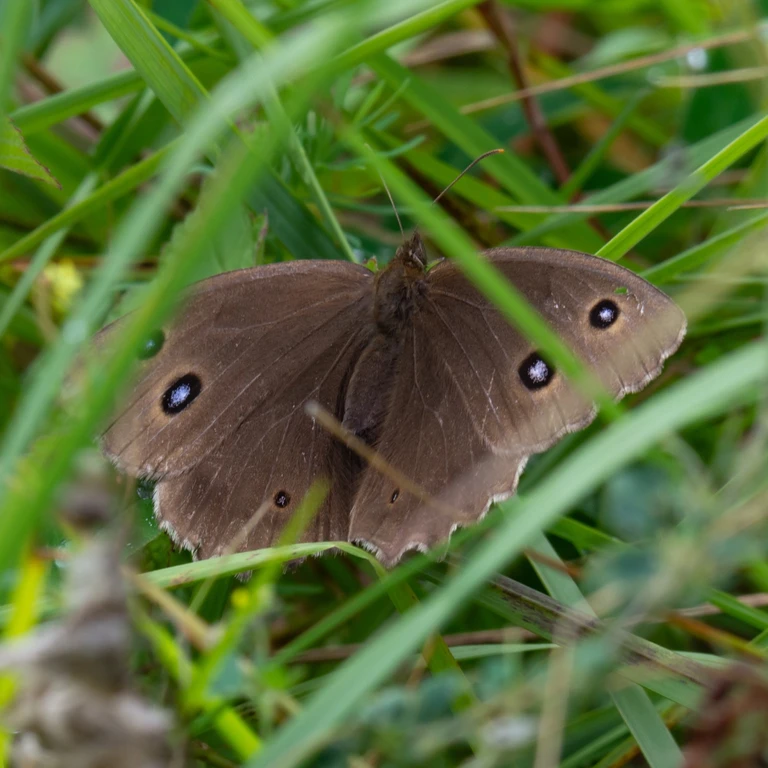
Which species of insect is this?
Minois dryas
